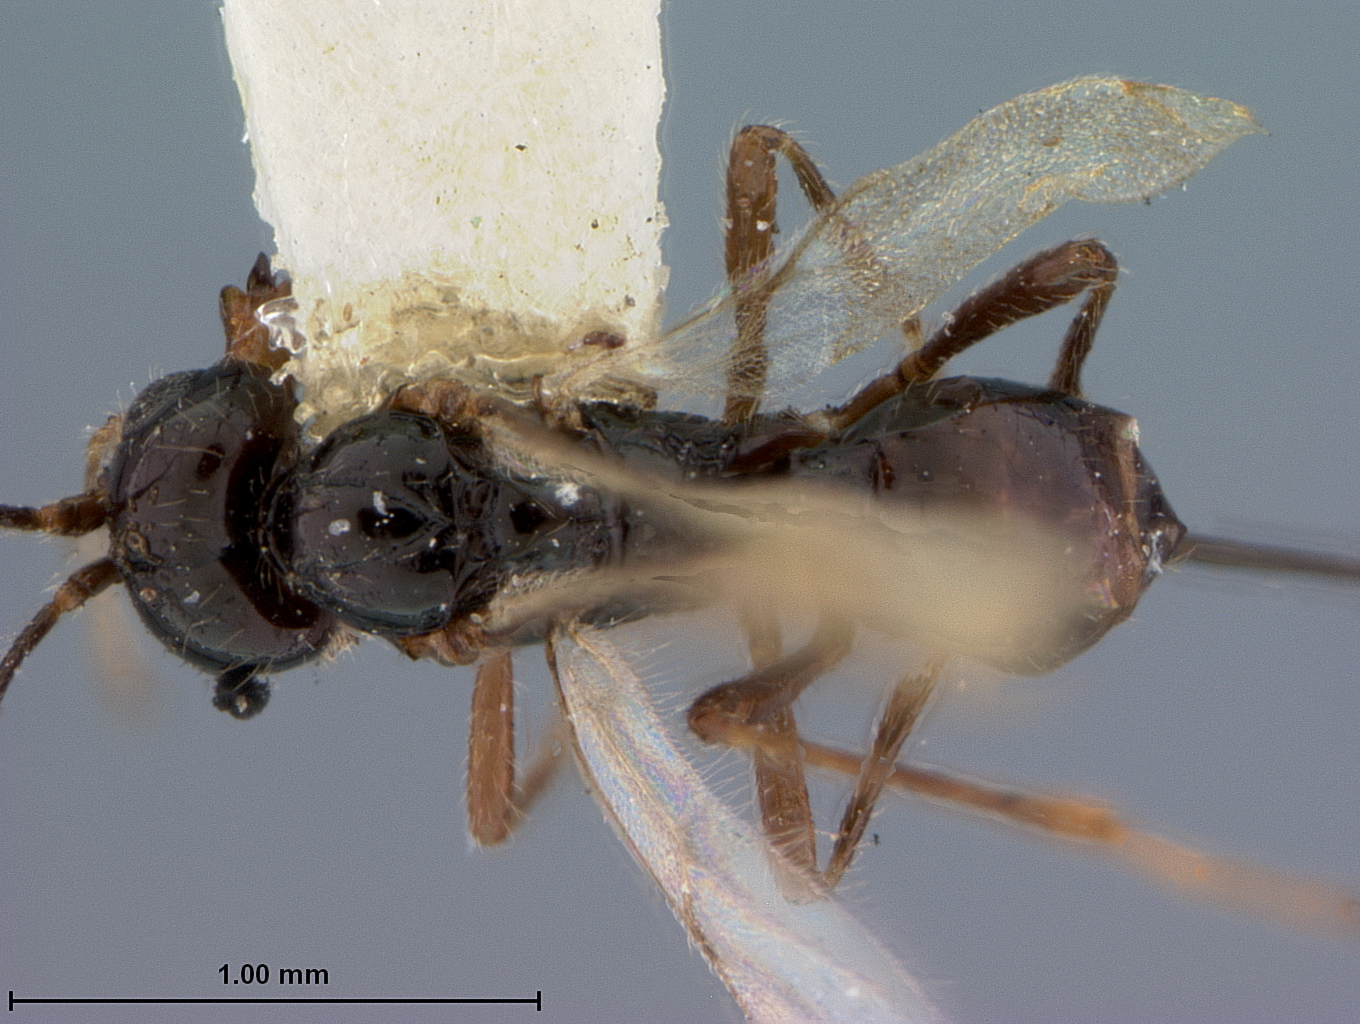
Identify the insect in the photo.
Phaenocarpa brachyptera
